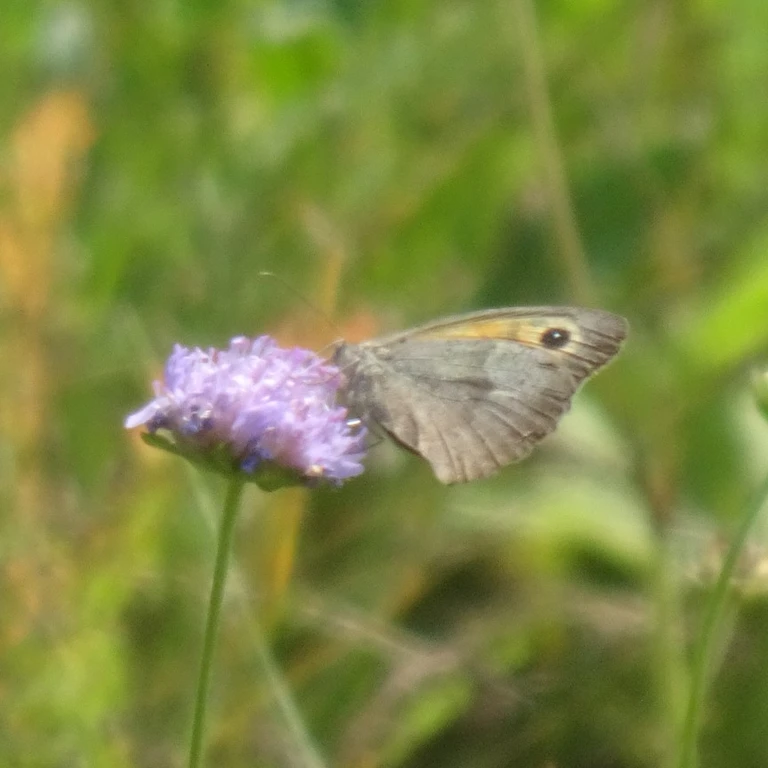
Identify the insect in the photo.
Maniola jurtina
